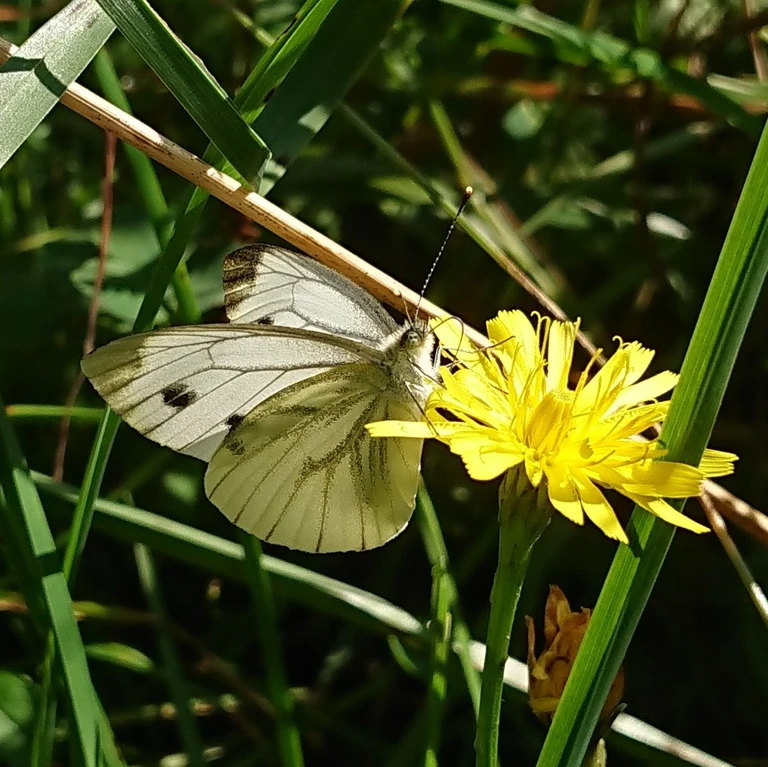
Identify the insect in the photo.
Pieris napi
